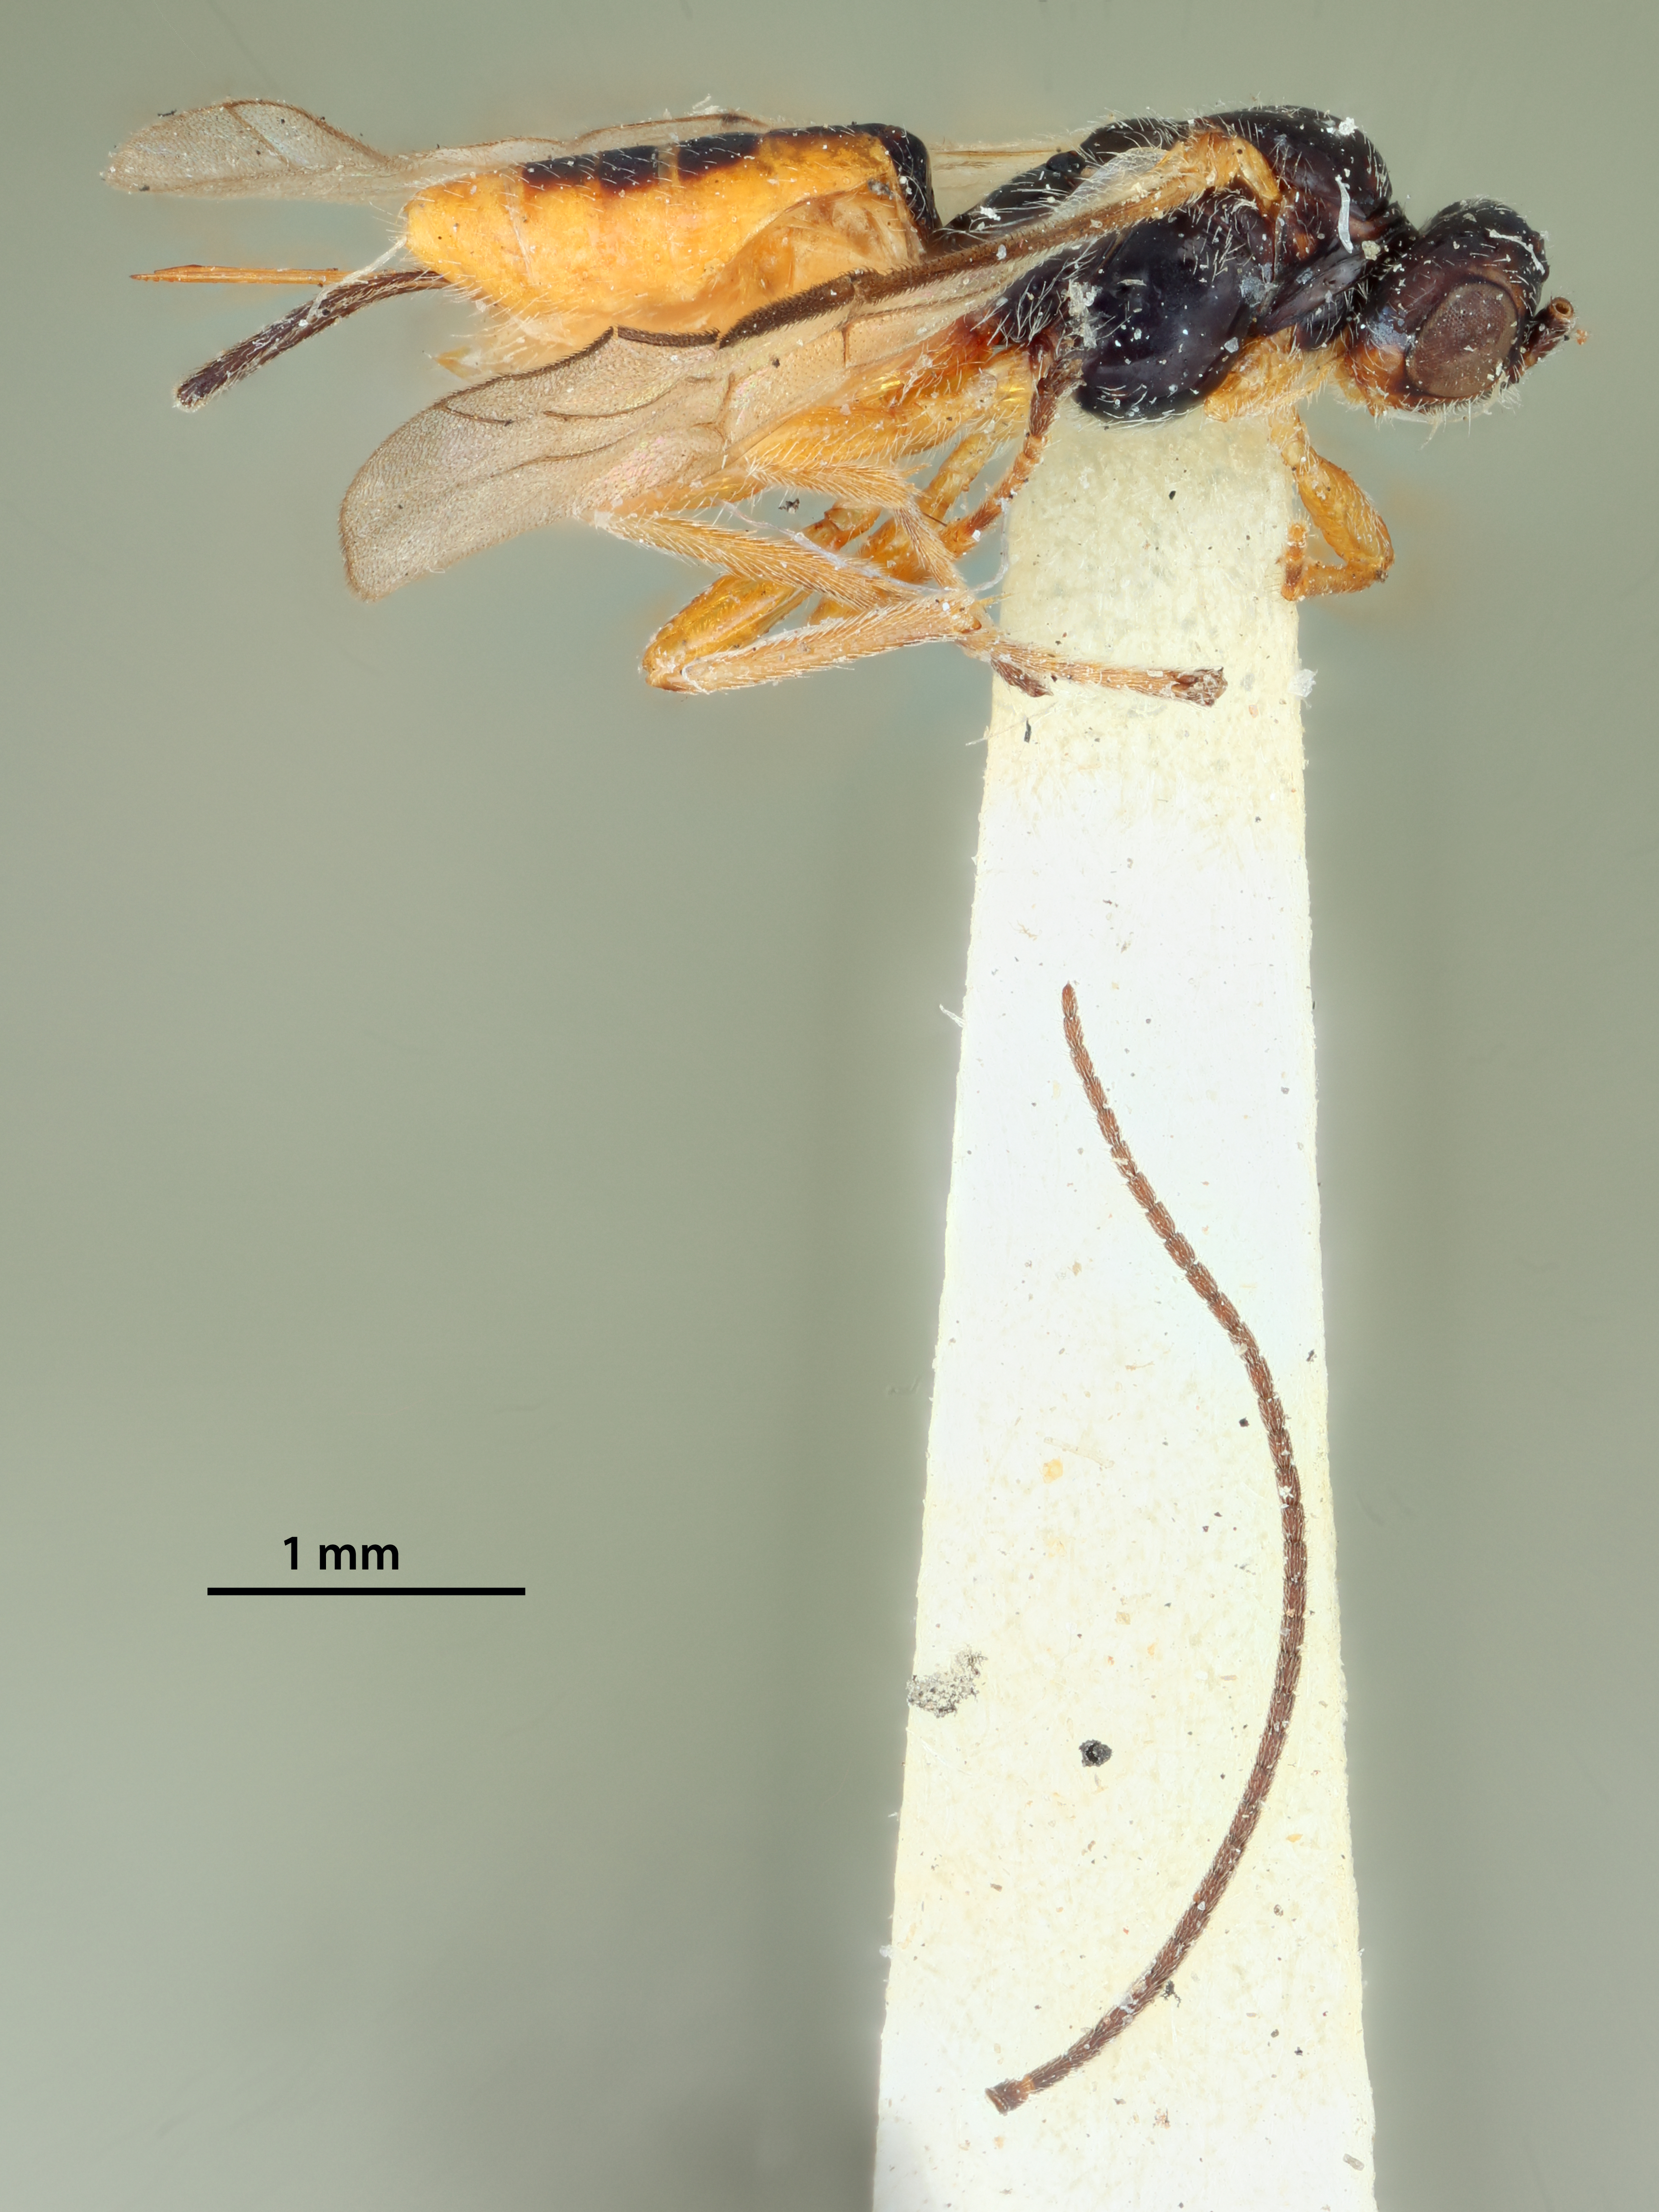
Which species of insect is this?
Bracon nigridorsum
